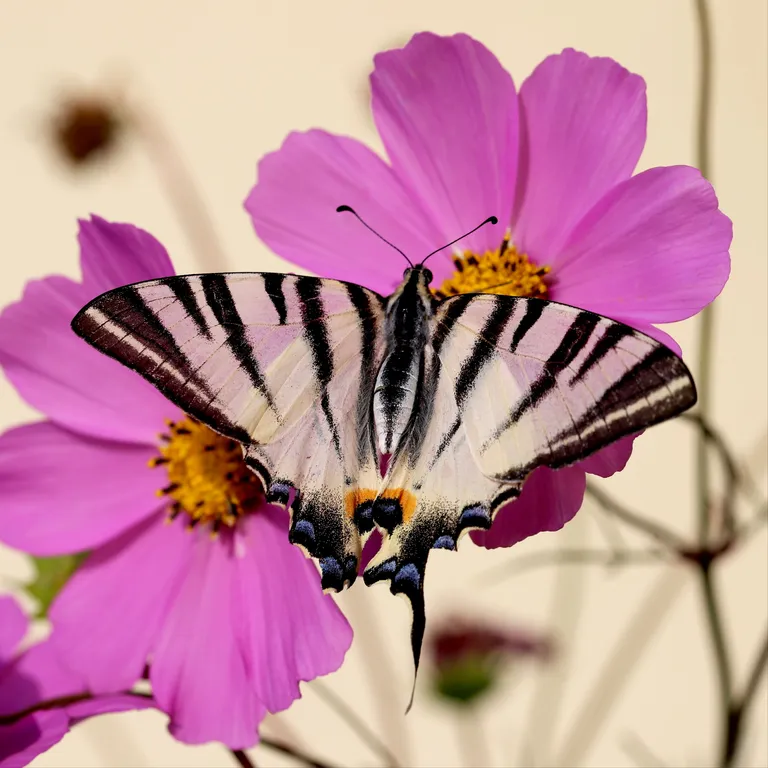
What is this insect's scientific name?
Iphiclides podalirius
